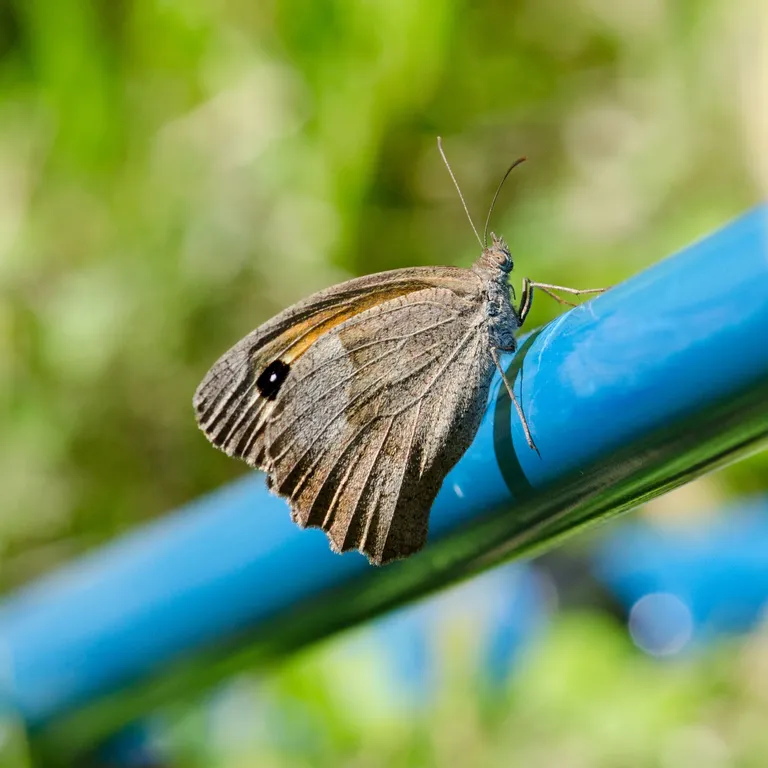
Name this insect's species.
Maniola jurtina
